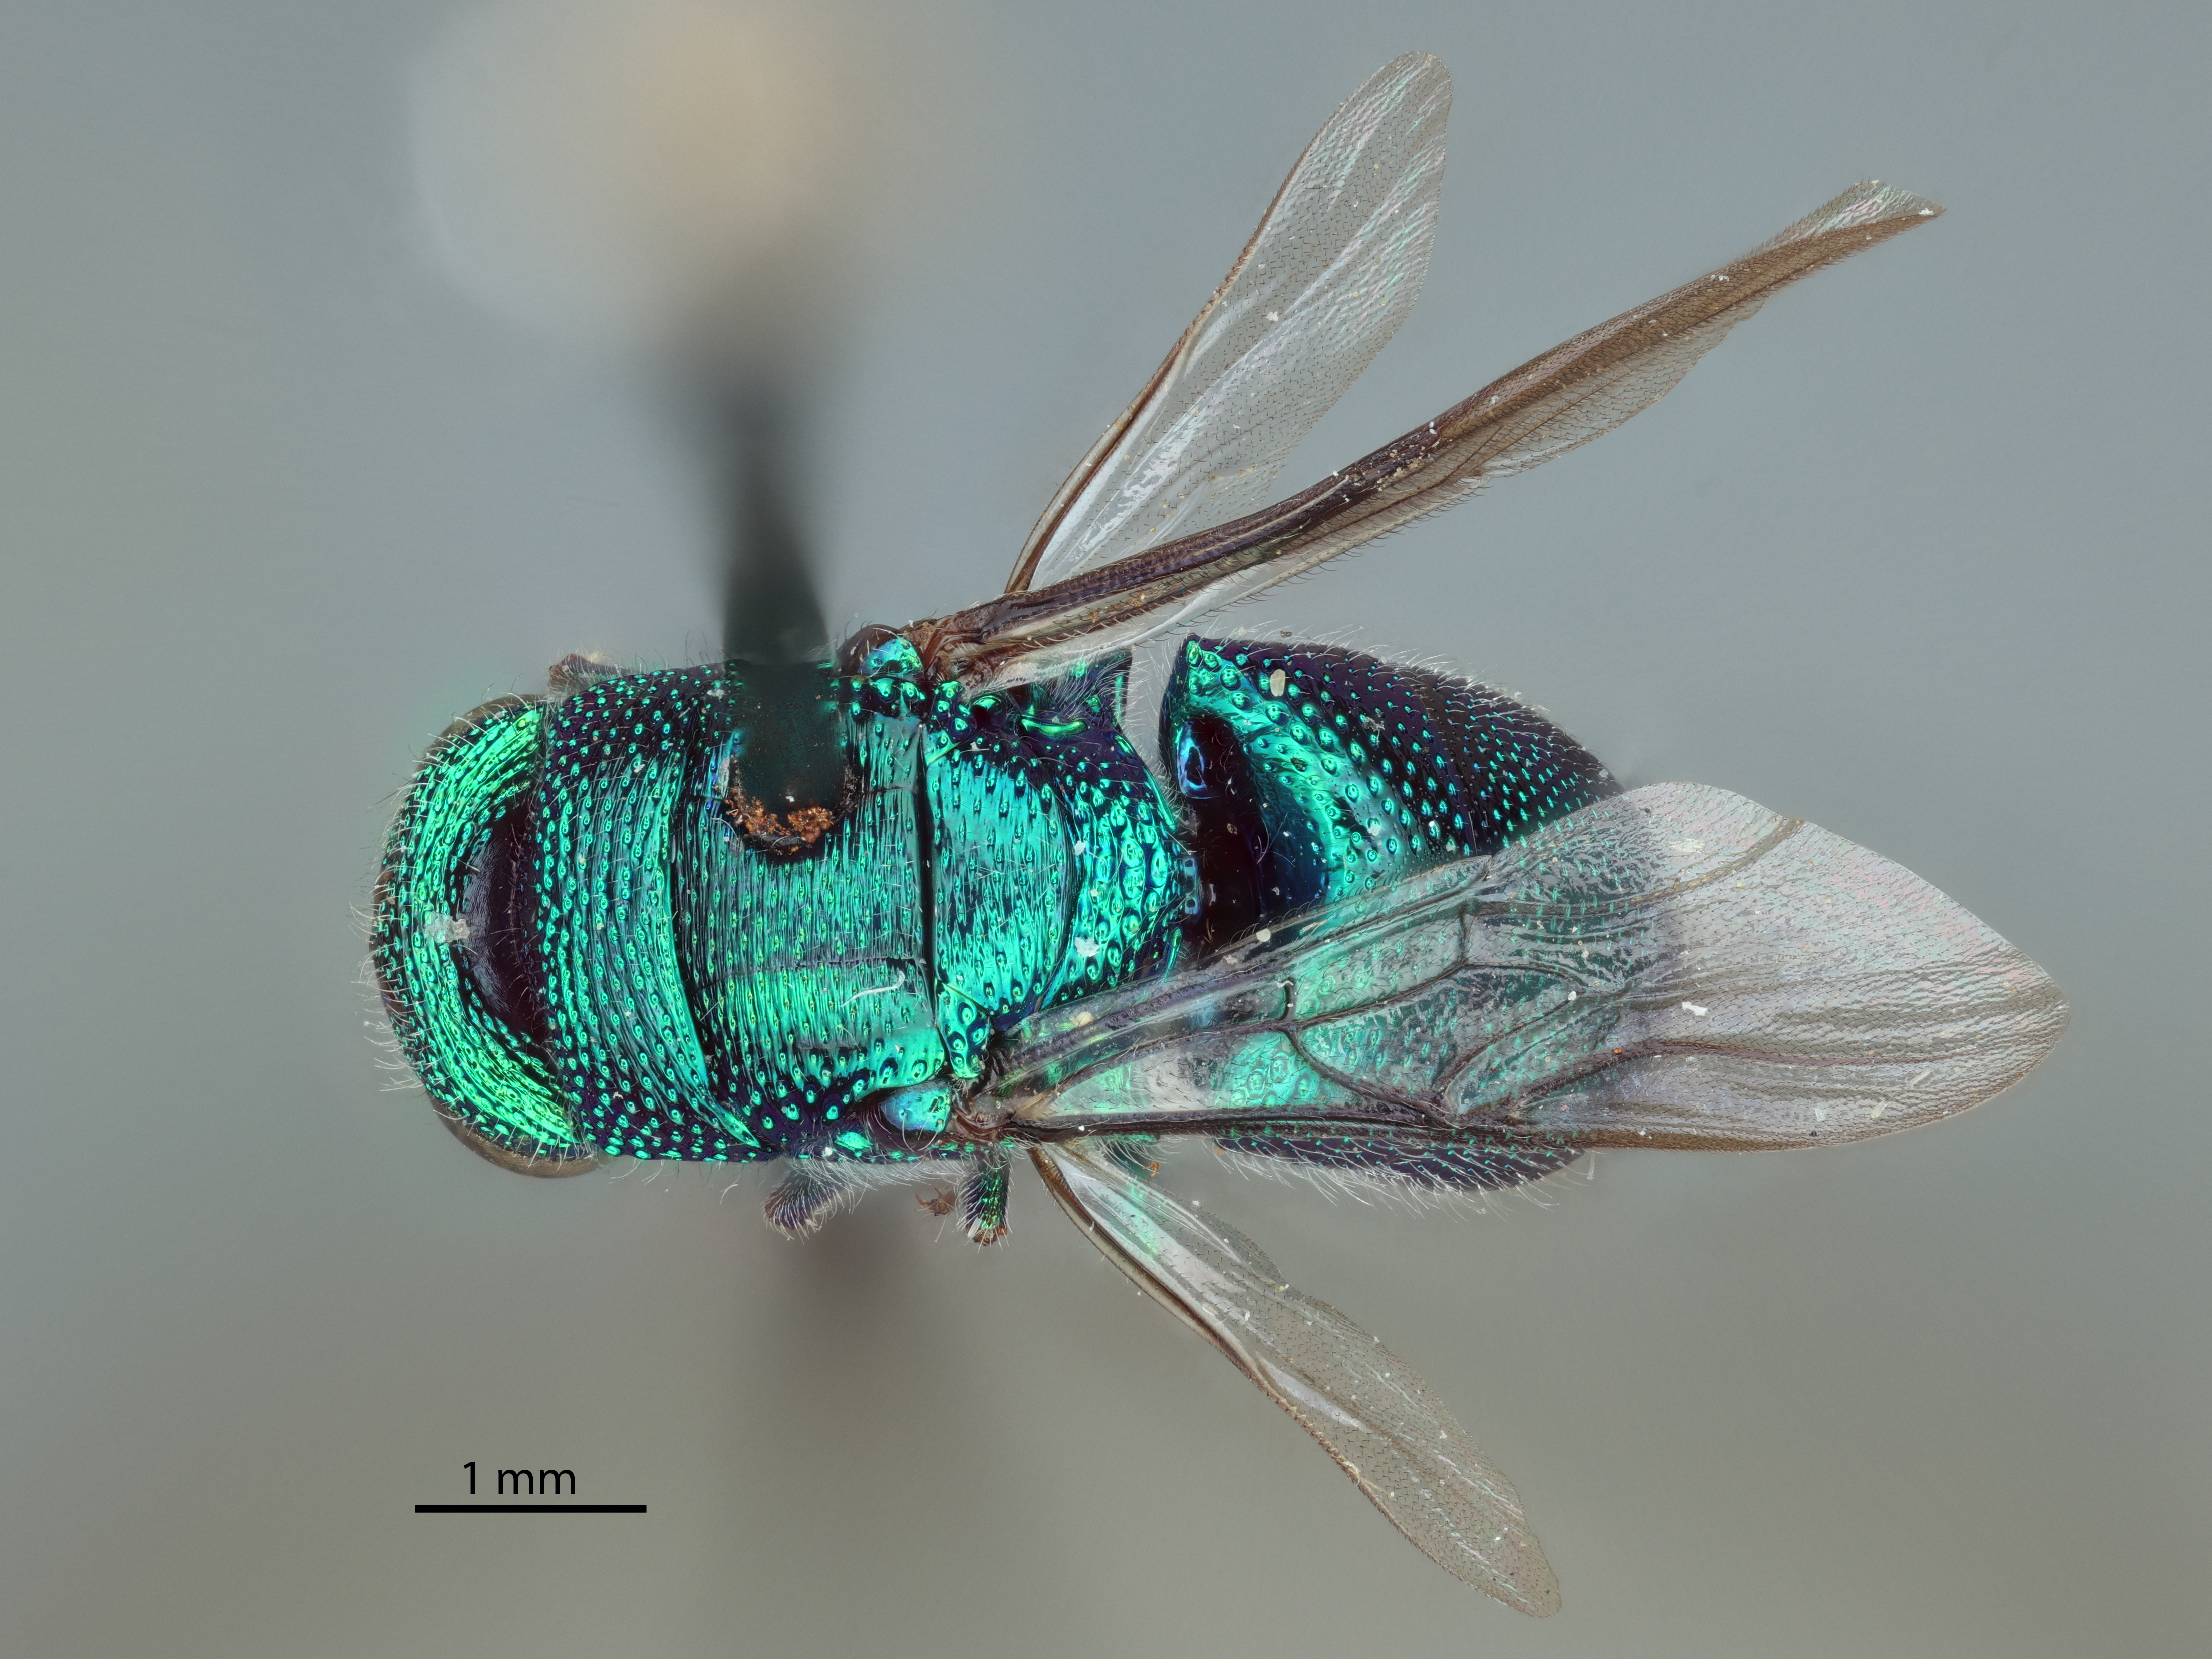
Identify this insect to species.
Neochrysis tysis
